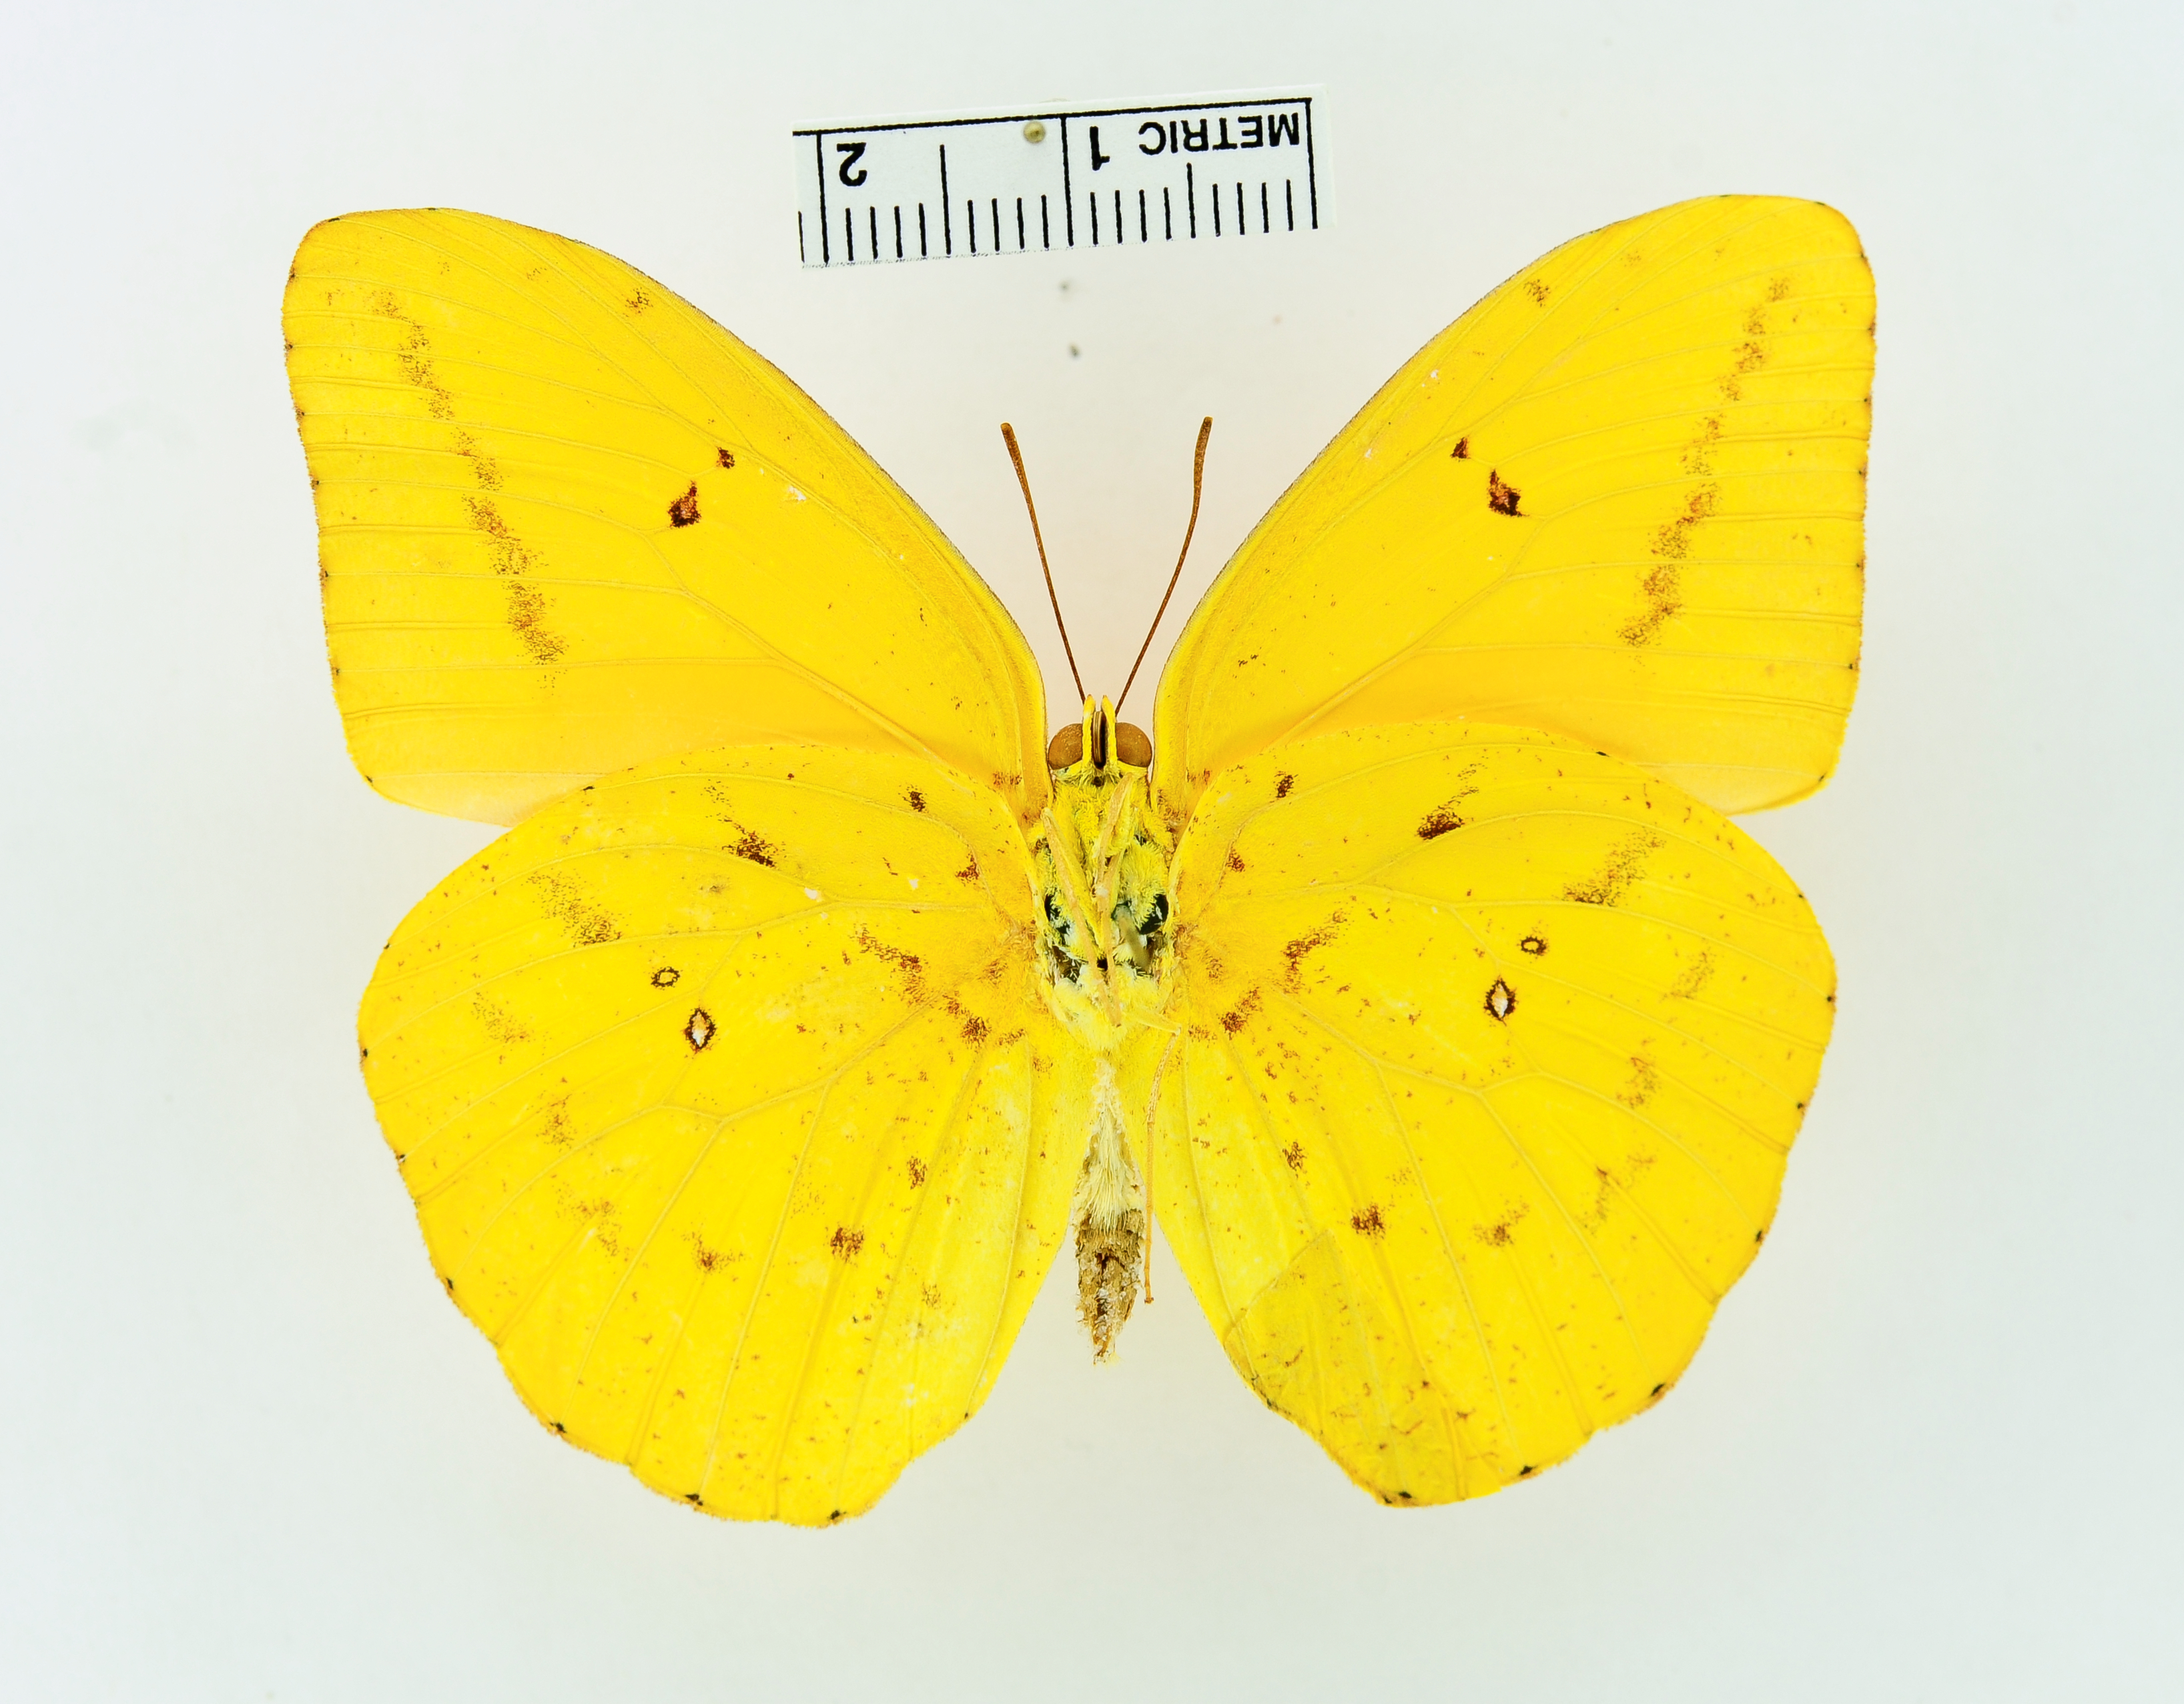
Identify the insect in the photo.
Catopsilia maxima
